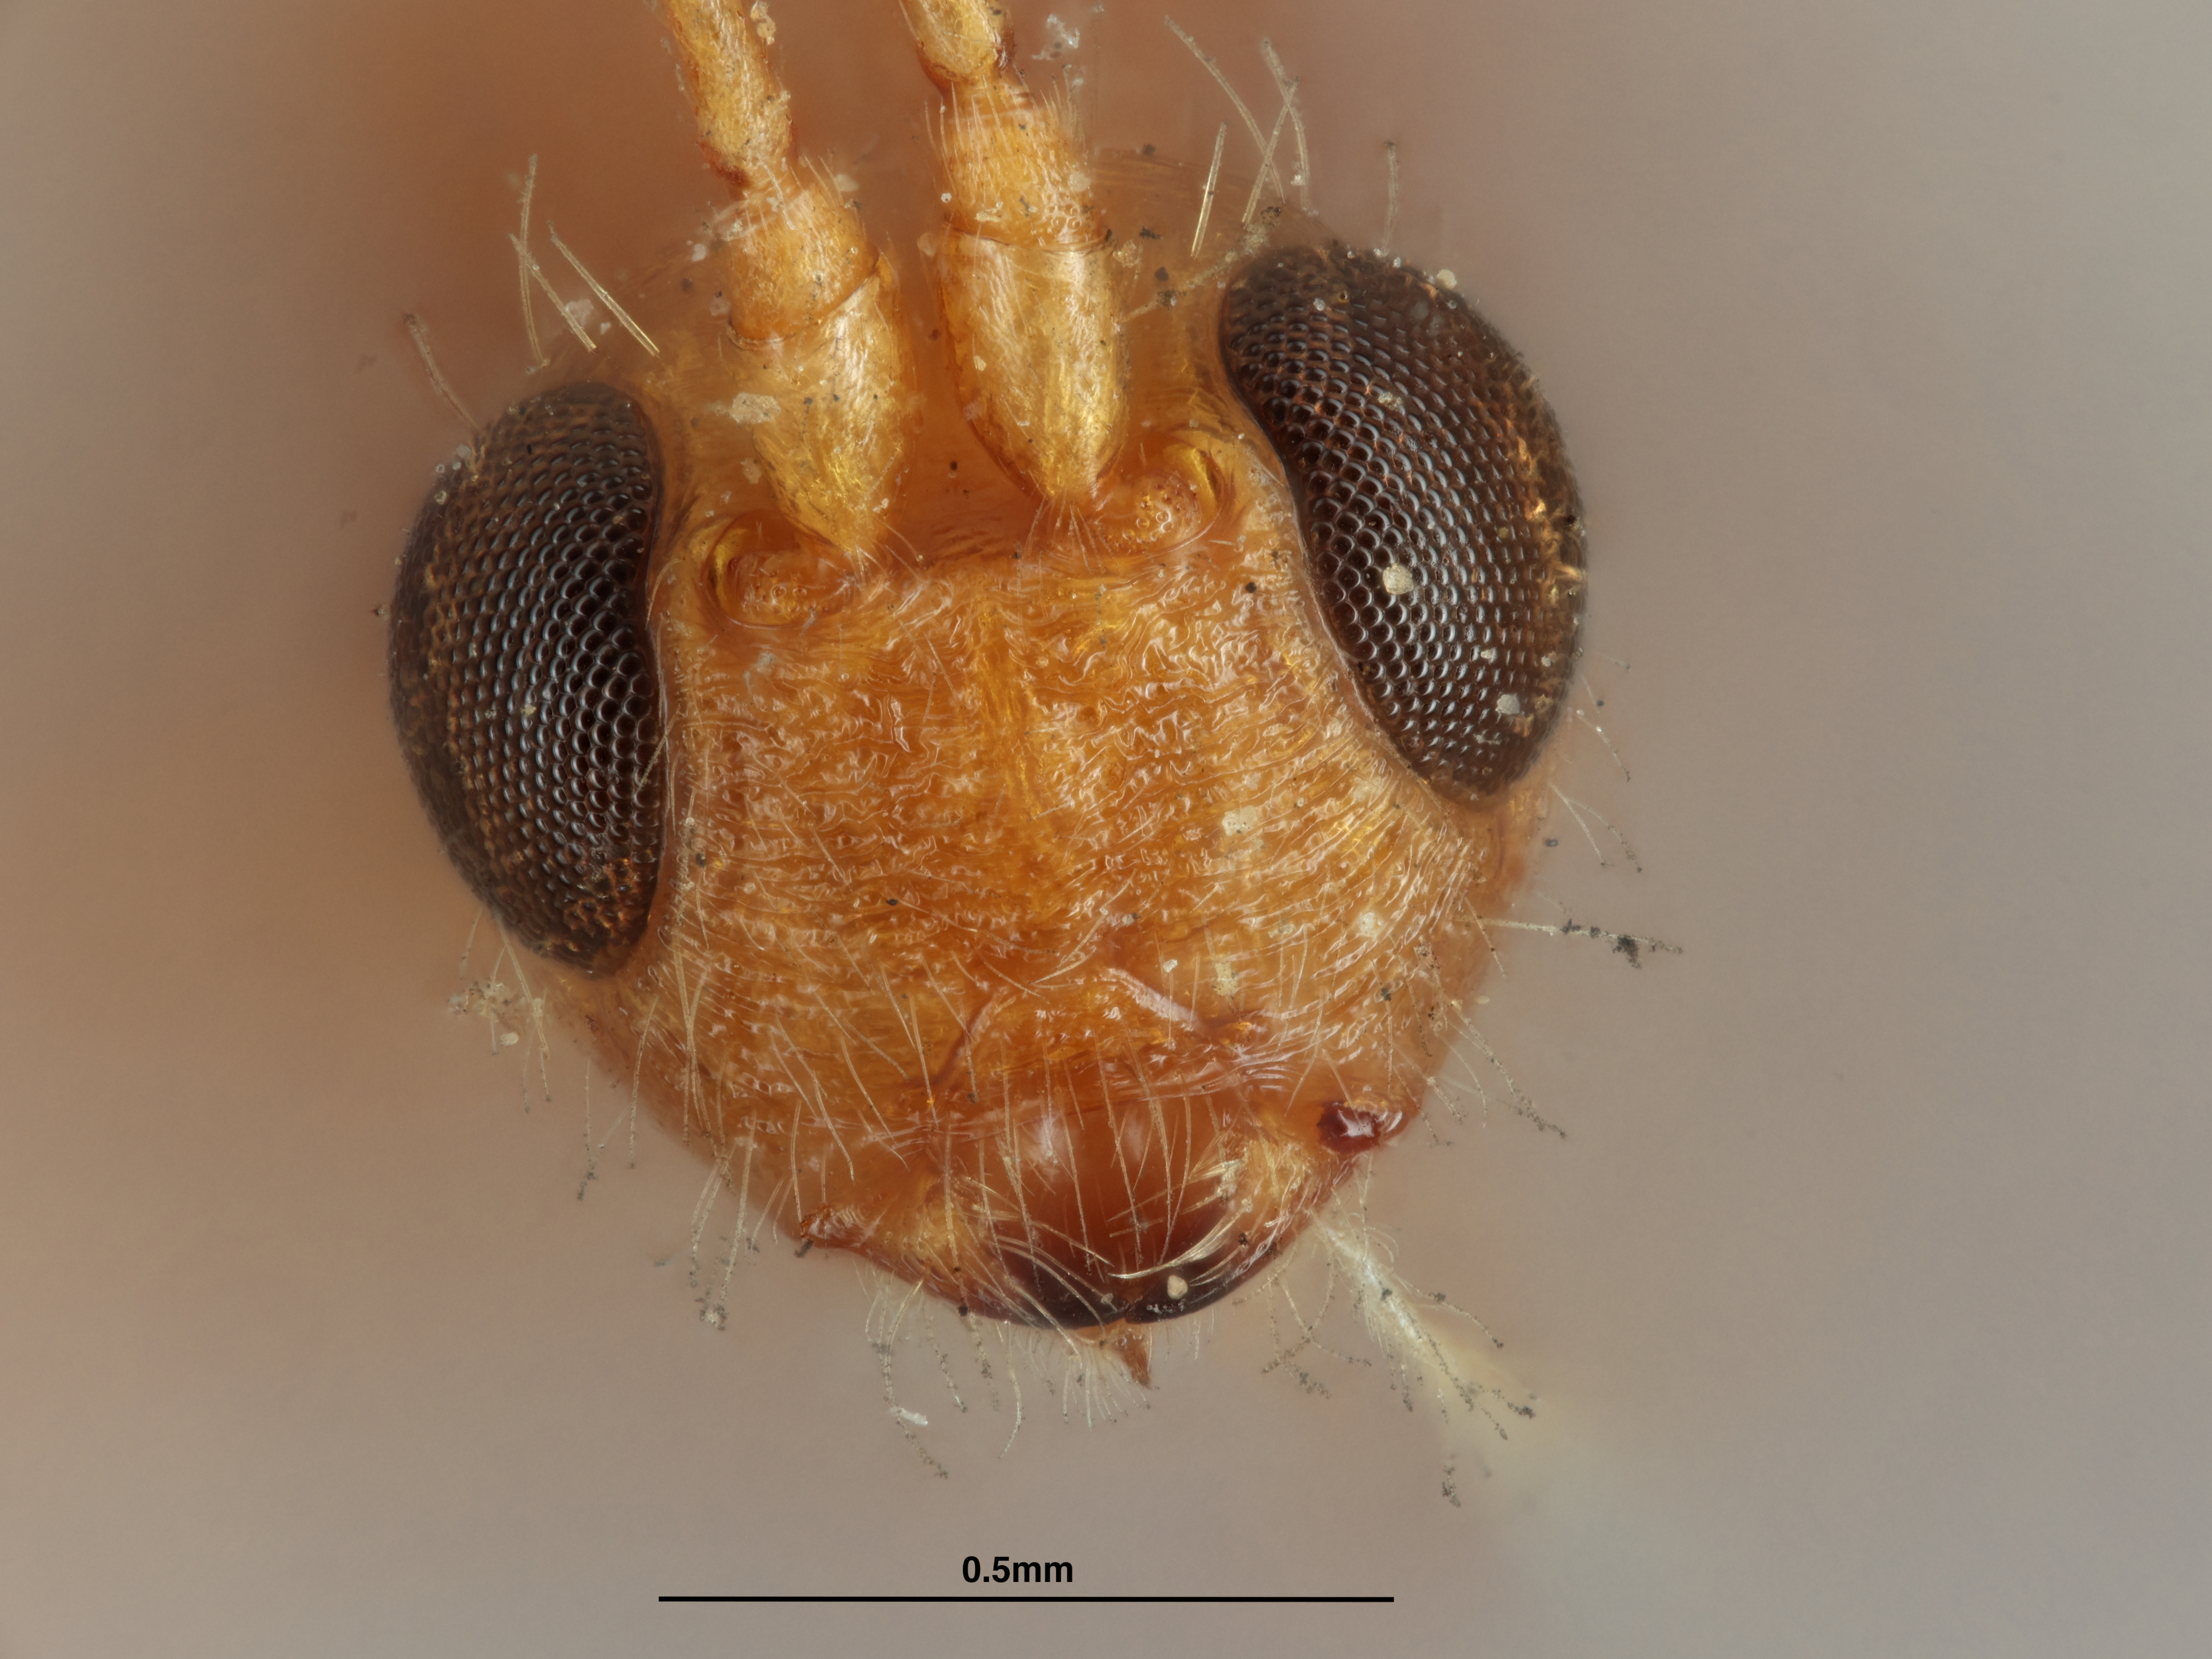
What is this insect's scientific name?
Spathius chrysippus
